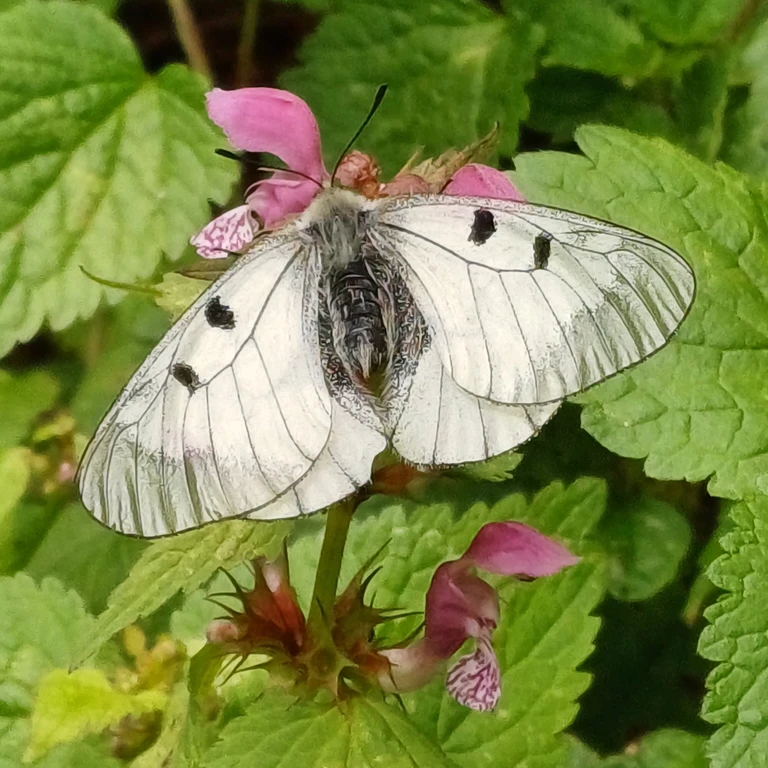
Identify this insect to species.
Parnassius mnemosyne
